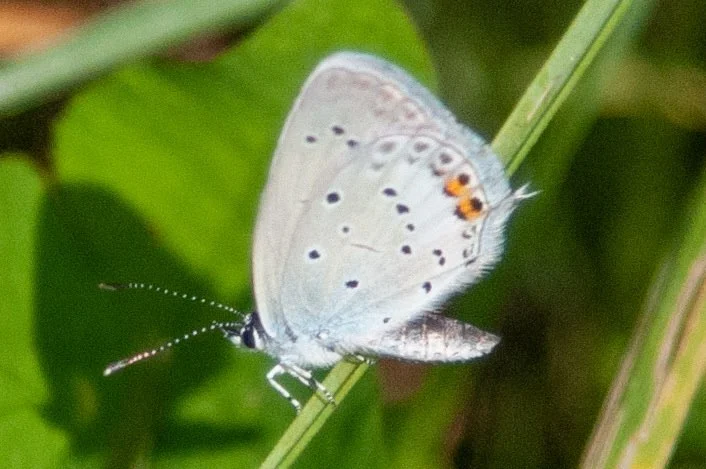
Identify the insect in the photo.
Cupido argiades (also Elkalyce argiades)
